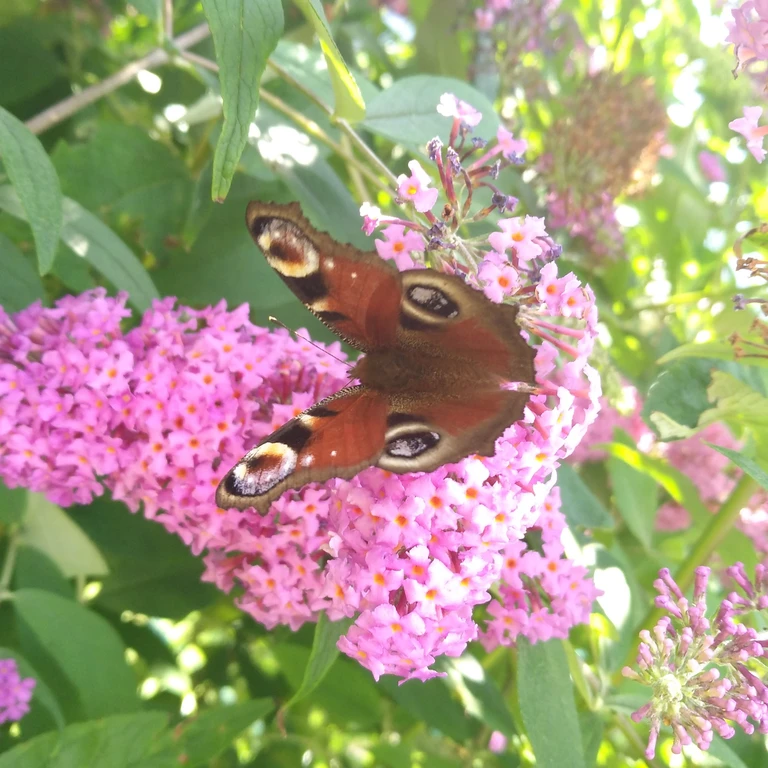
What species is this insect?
Aglais io
